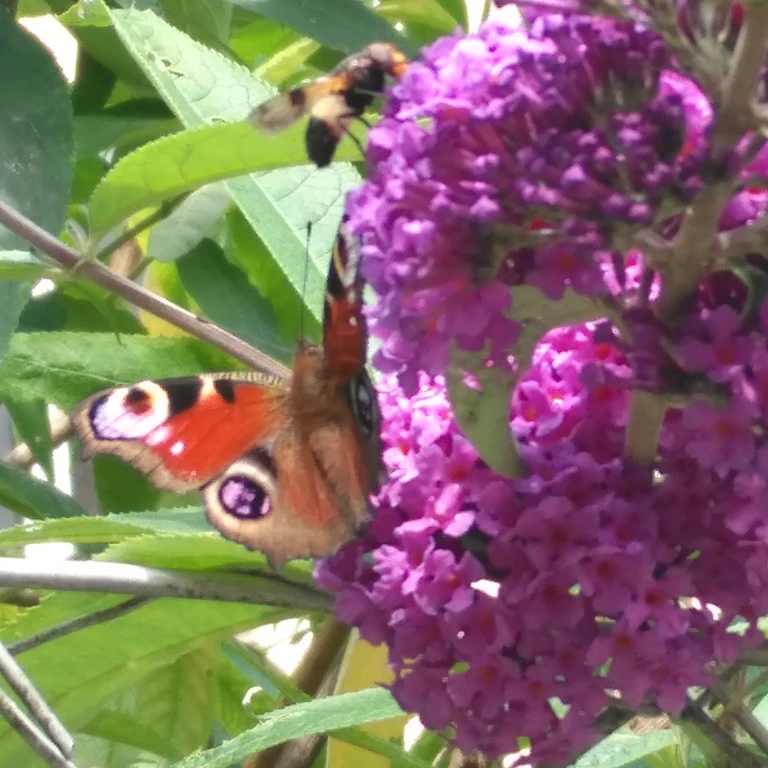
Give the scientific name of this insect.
Aglais io
